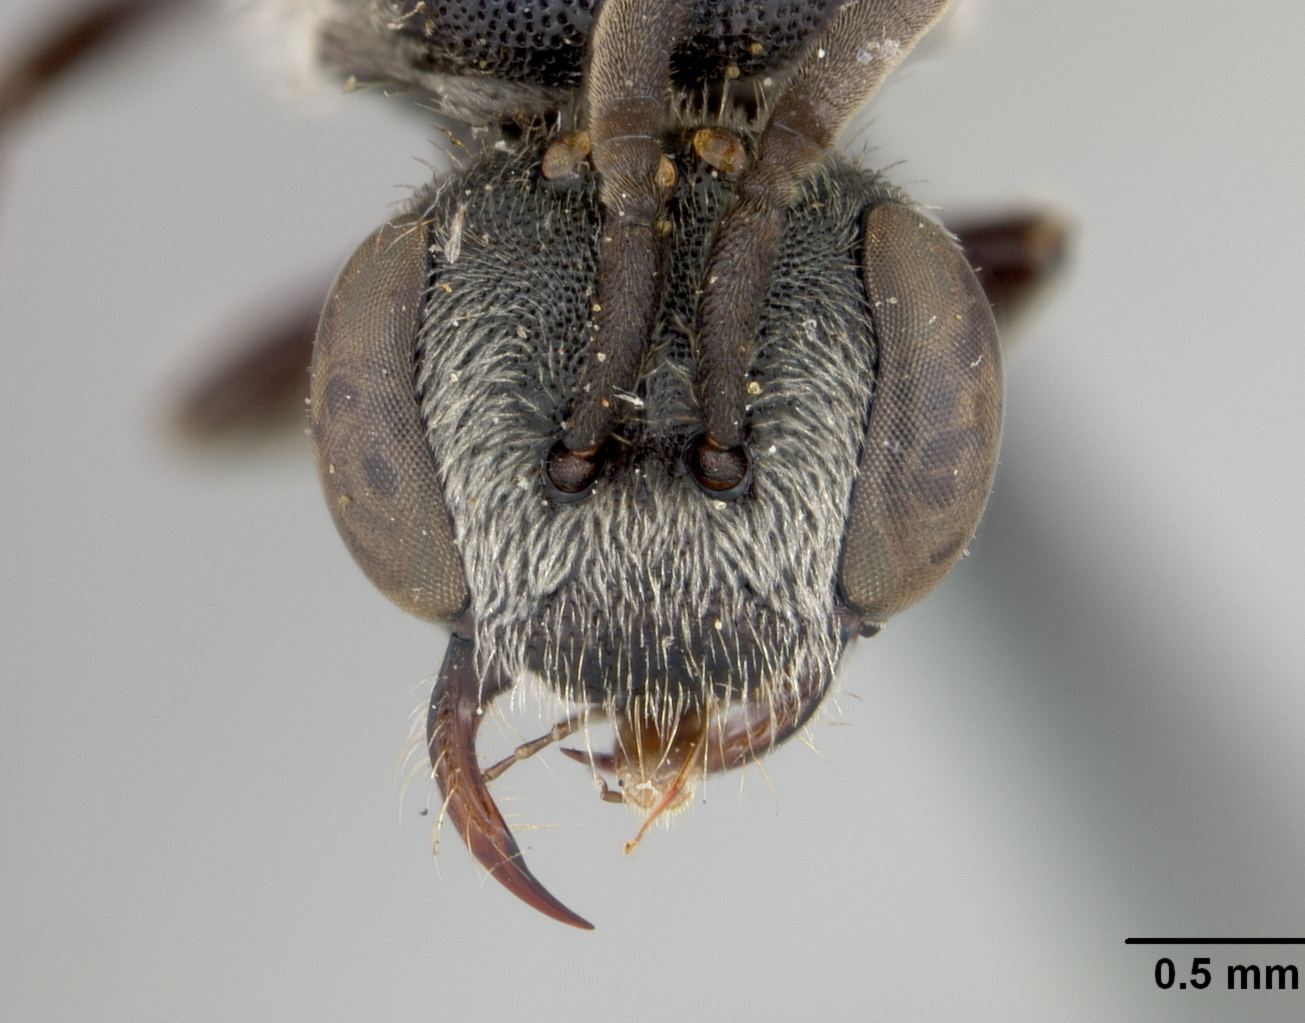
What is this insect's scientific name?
Sphecodes macswaini
